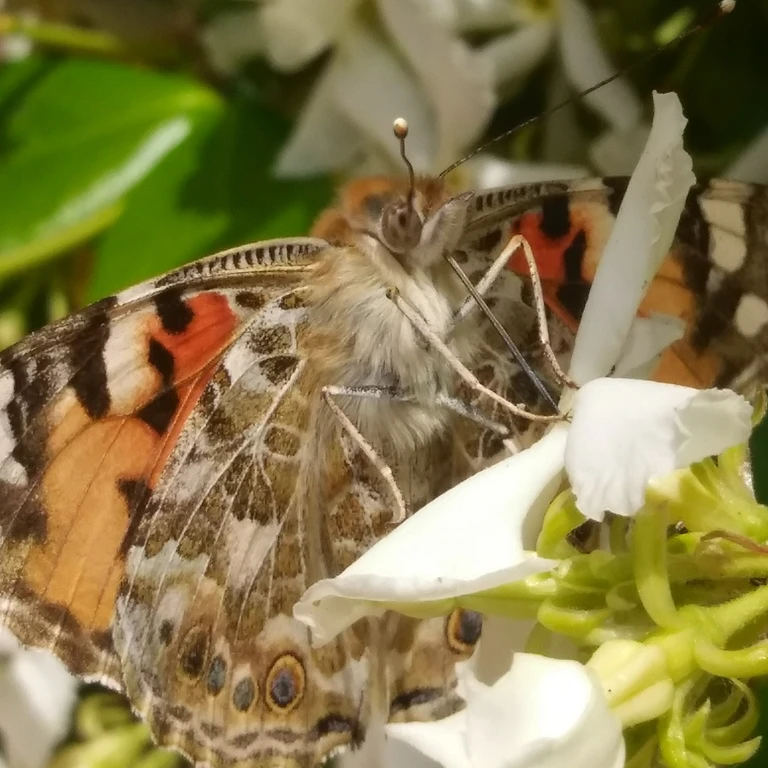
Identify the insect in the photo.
Vanessa cardui
